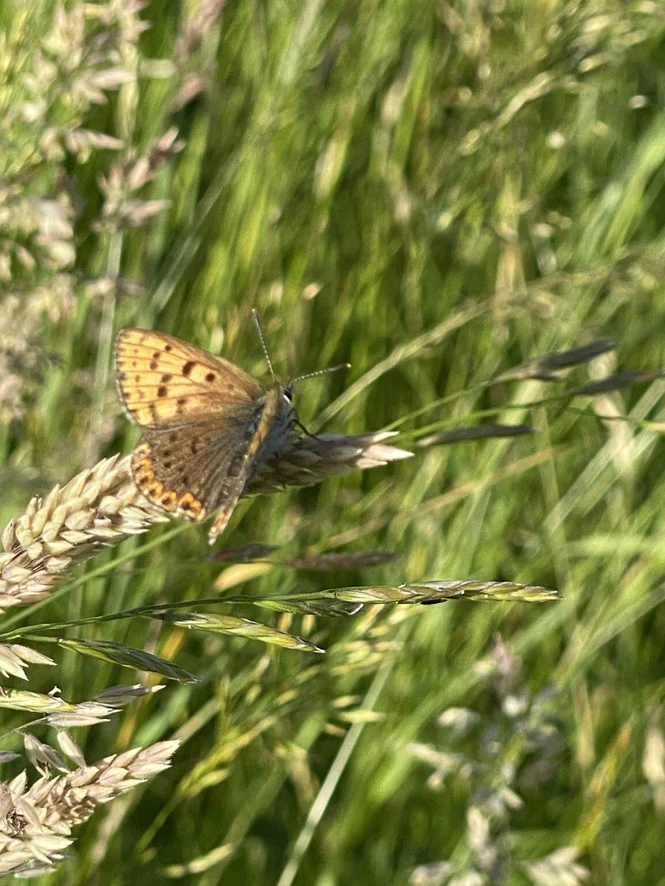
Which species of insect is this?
Lycaena tityrus (also Loweia tityrus)
